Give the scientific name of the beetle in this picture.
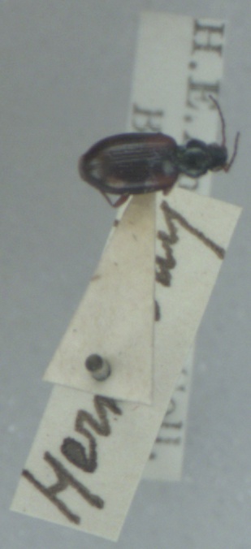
Bembidion tetracolum
